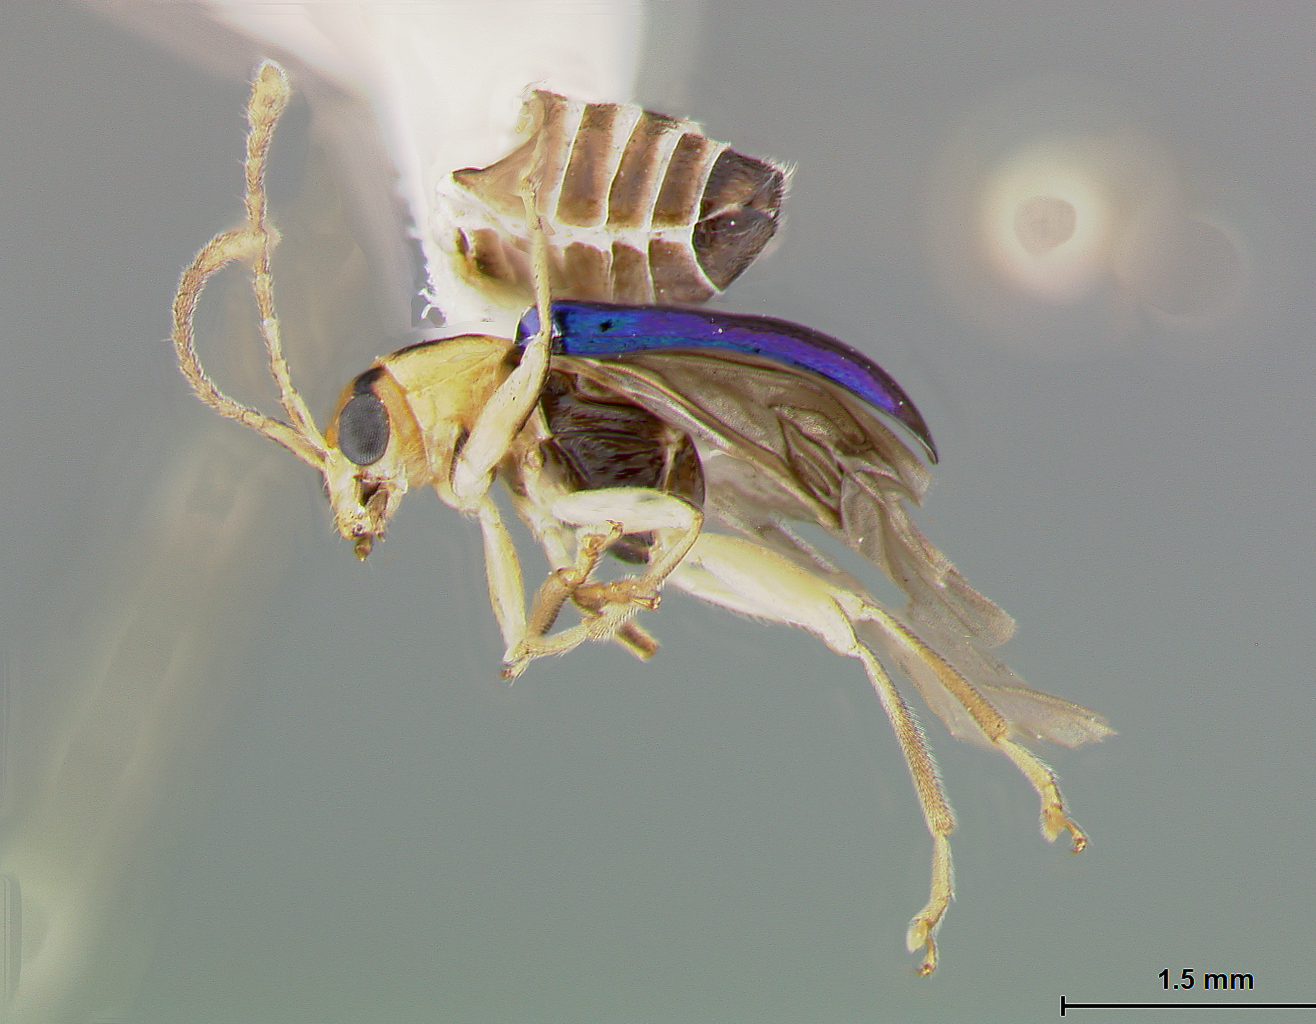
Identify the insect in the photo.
Ectmesopus vitticollis
